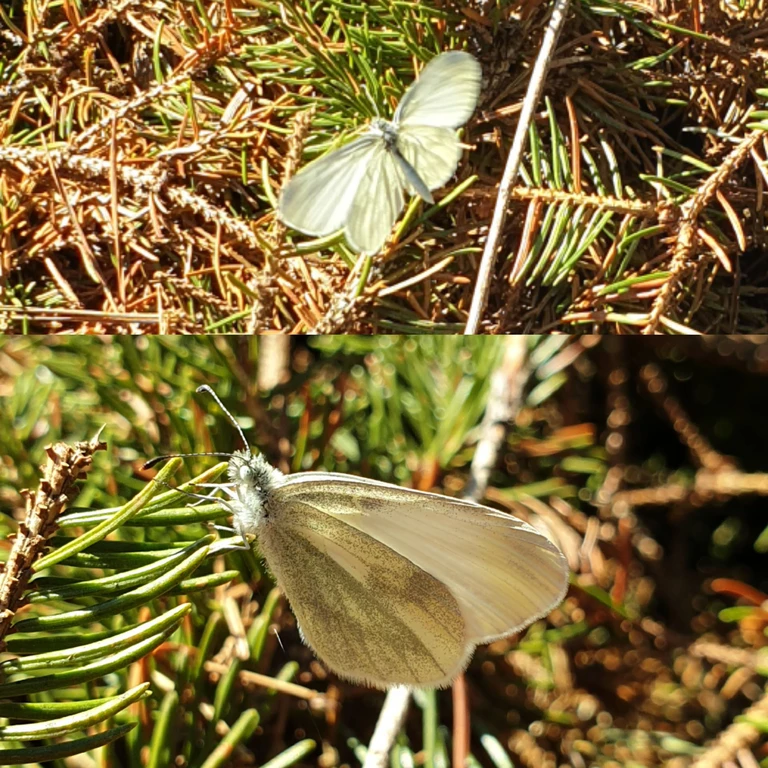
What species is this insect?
Leptidea sinapis/juvernica
